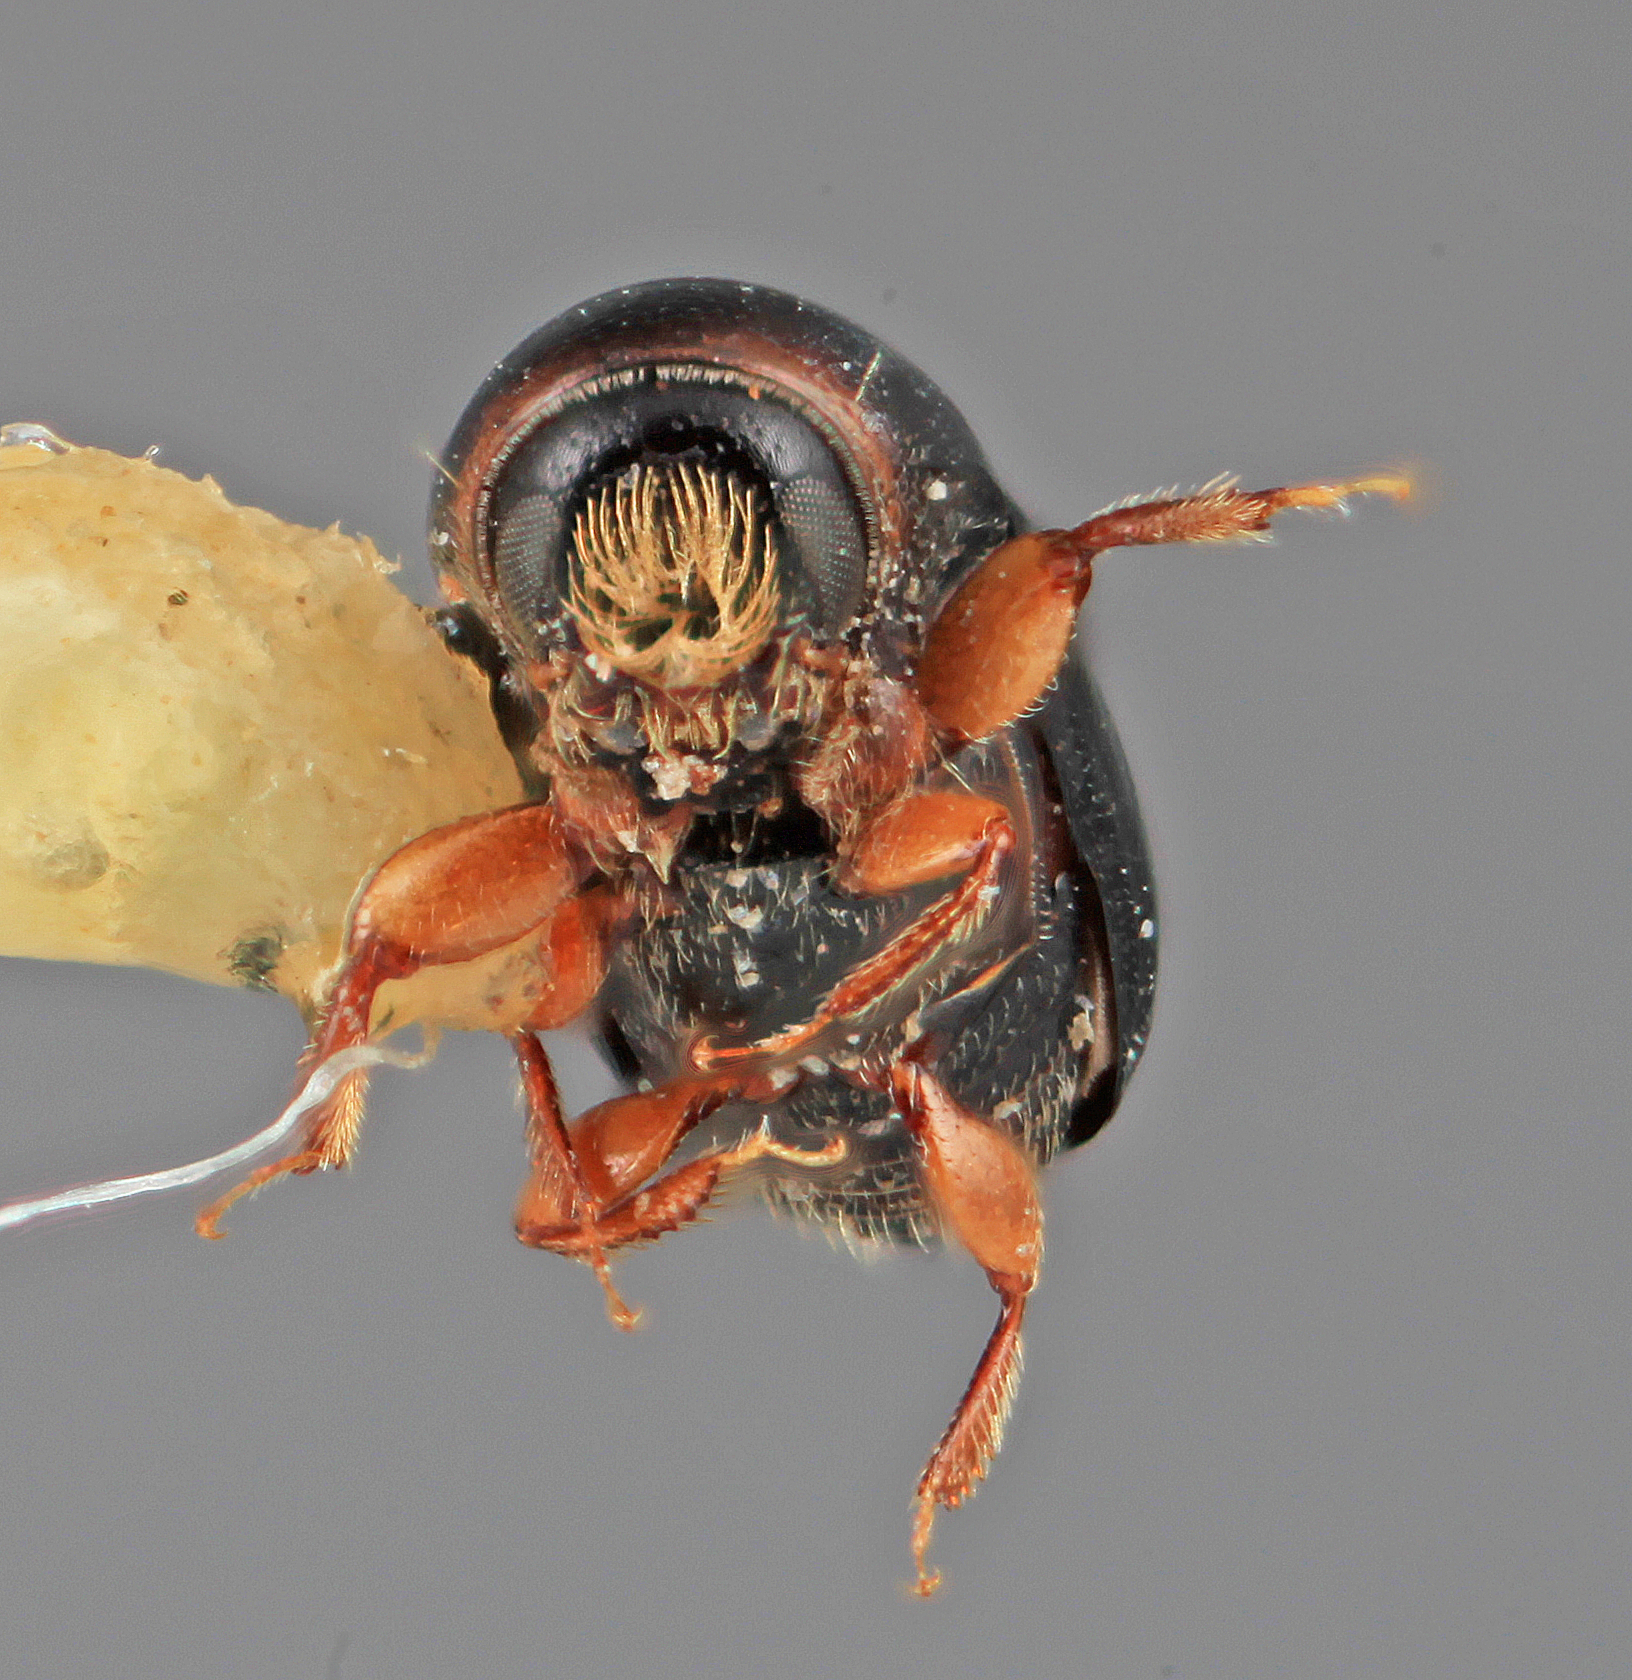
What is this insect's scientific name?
Scolytodes pseudopiceus
